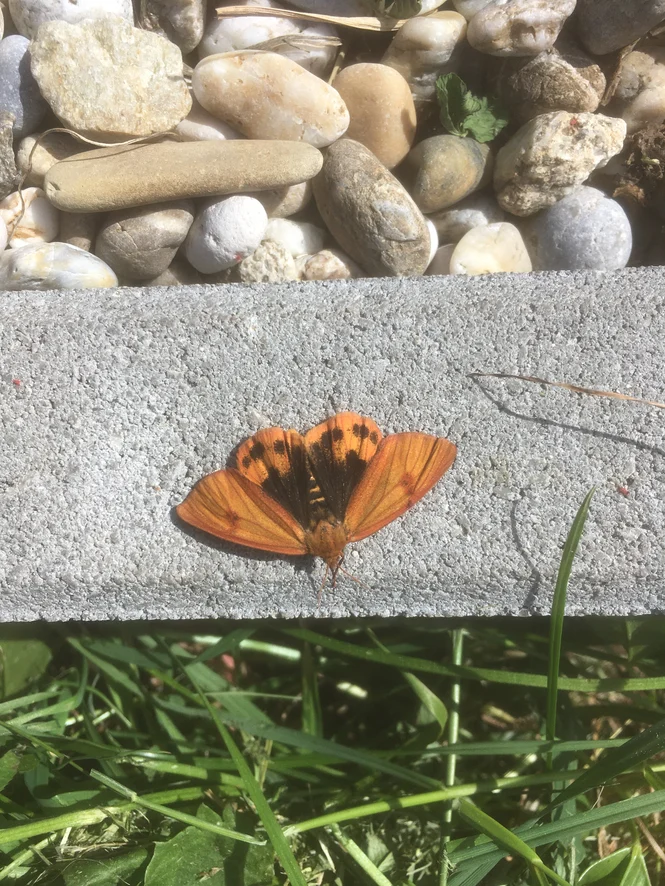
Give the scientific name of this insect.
Diacrisia sannio
